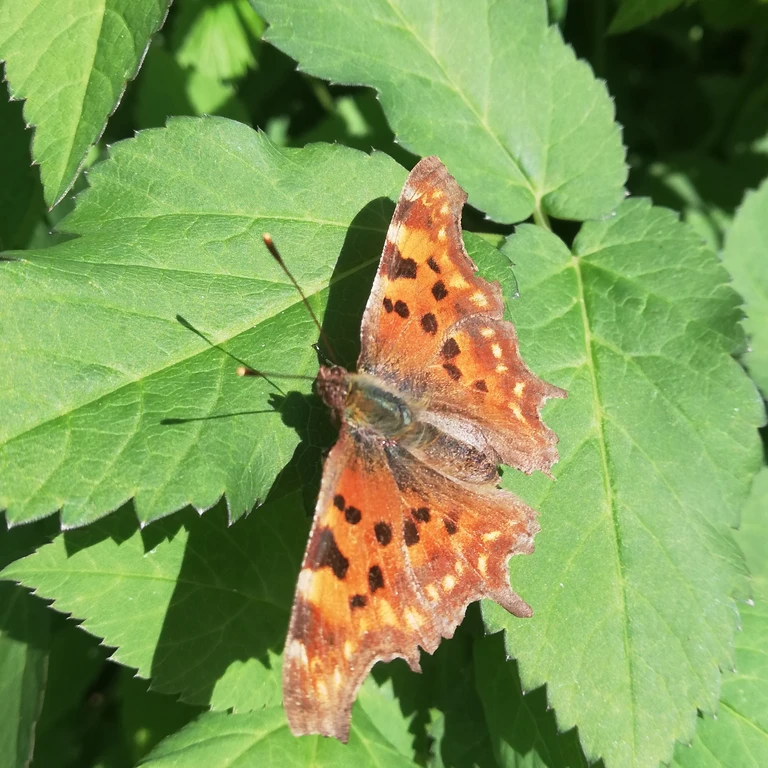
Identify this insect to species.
Polygonia c-album
